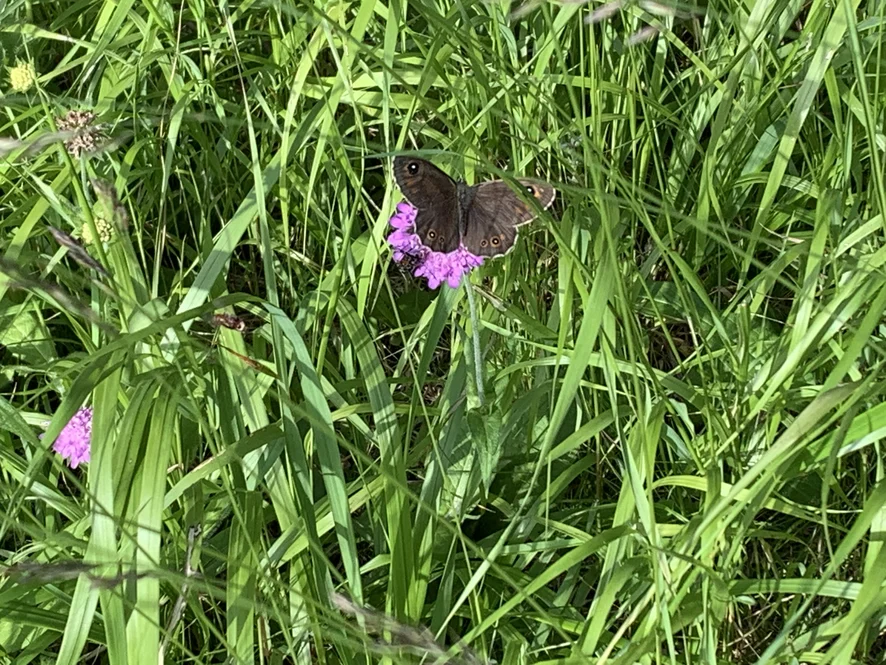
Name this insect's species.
Lasiommata maera (also Pararge maera)
